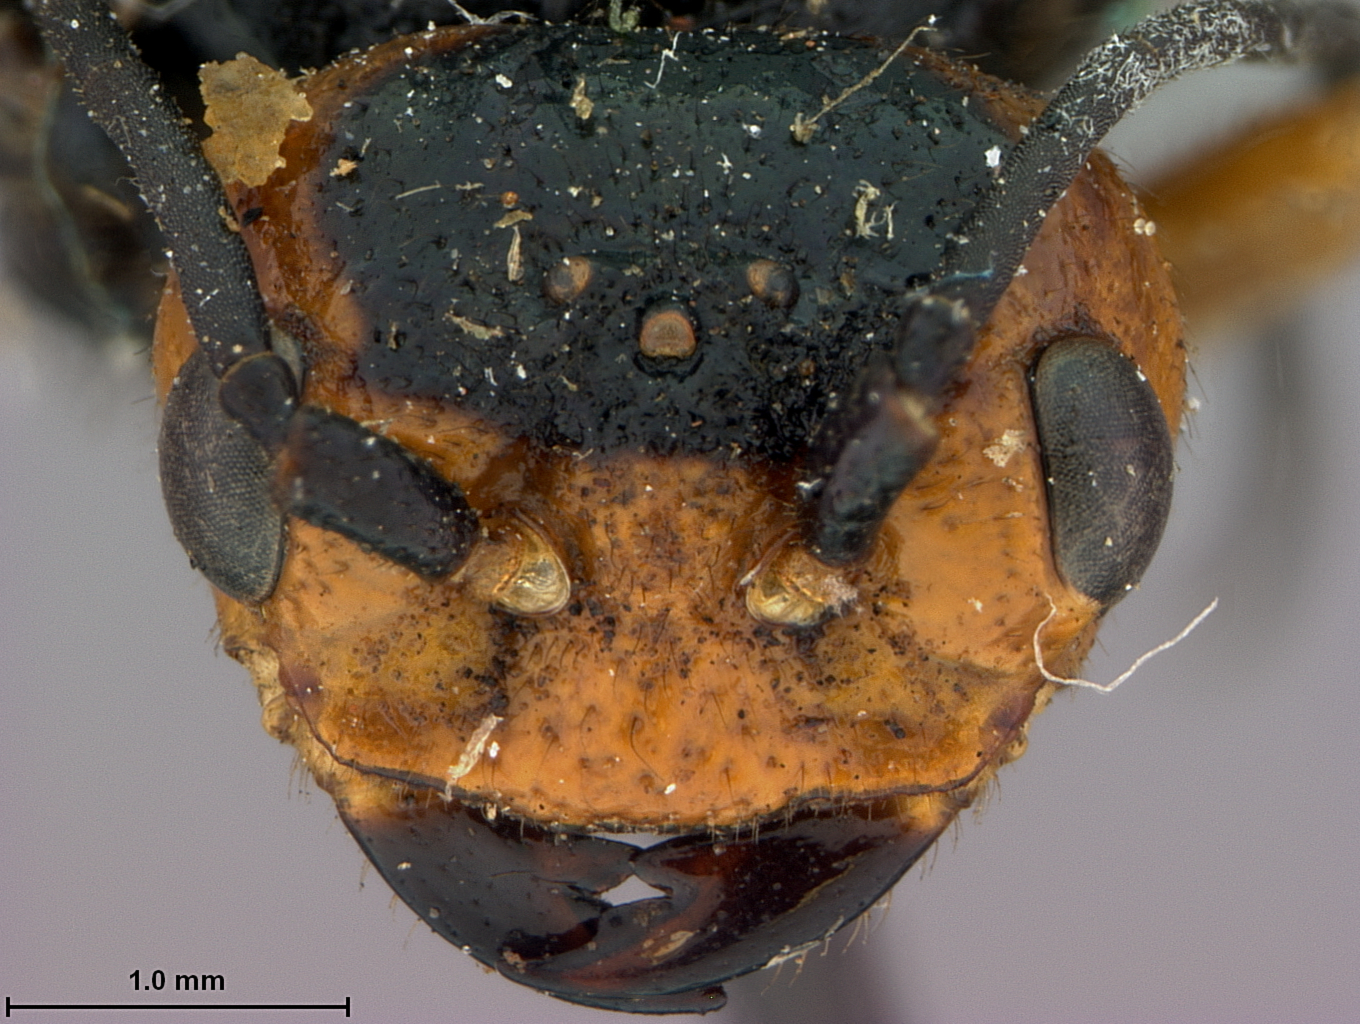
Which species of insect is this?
Cephaleia hopkinsi
